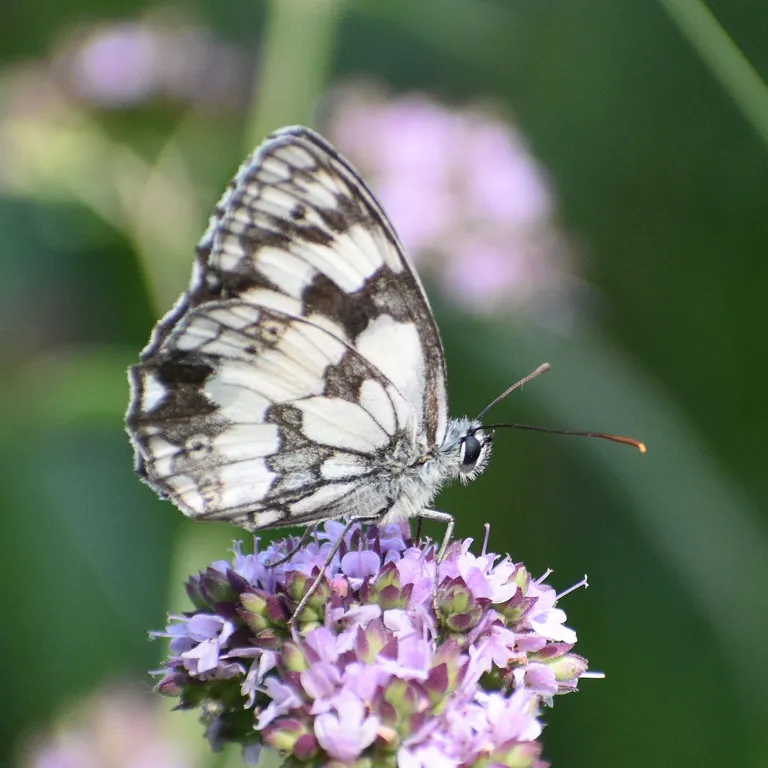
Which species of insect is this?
Melanargia galathea
